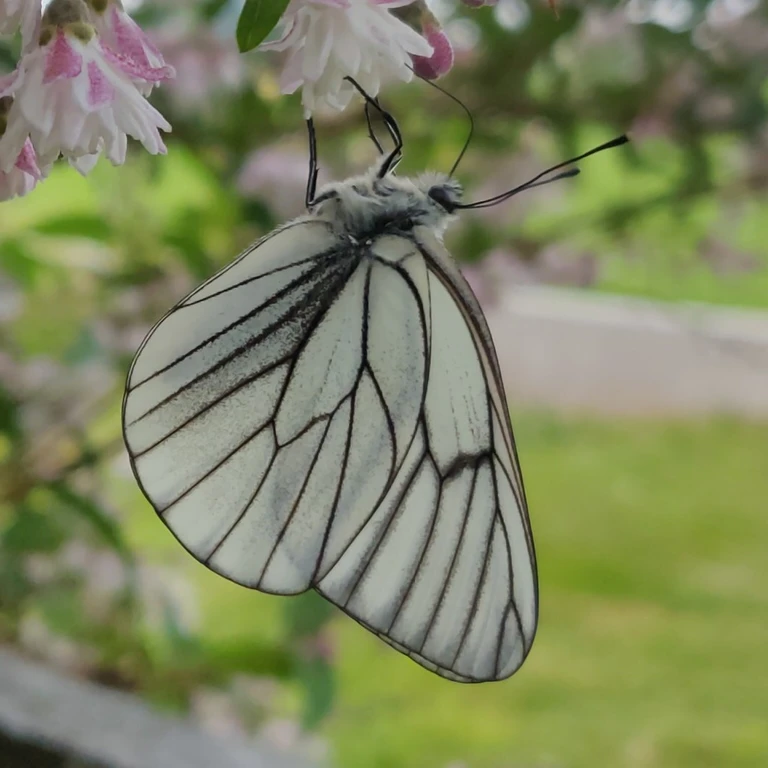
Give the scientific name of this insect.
Aporia crataegi
